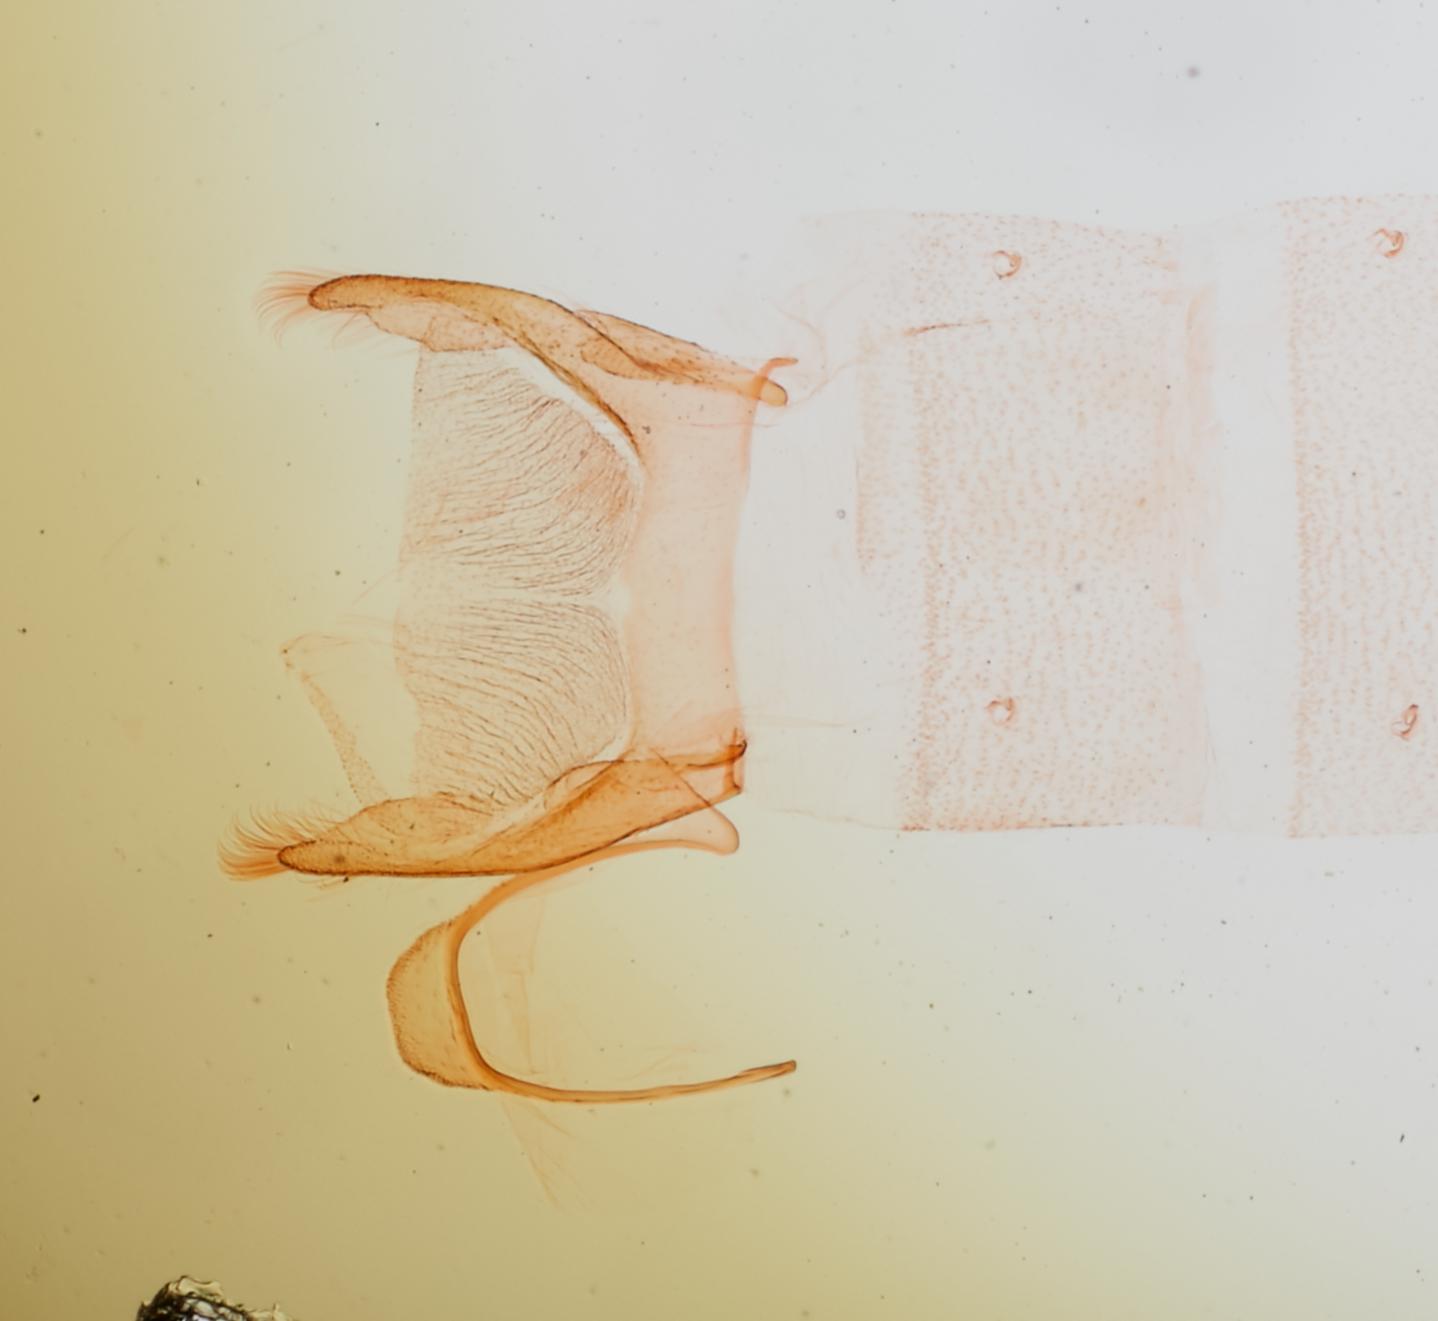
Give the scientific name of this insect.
Aroga paulella (also Gelechia paulella)
